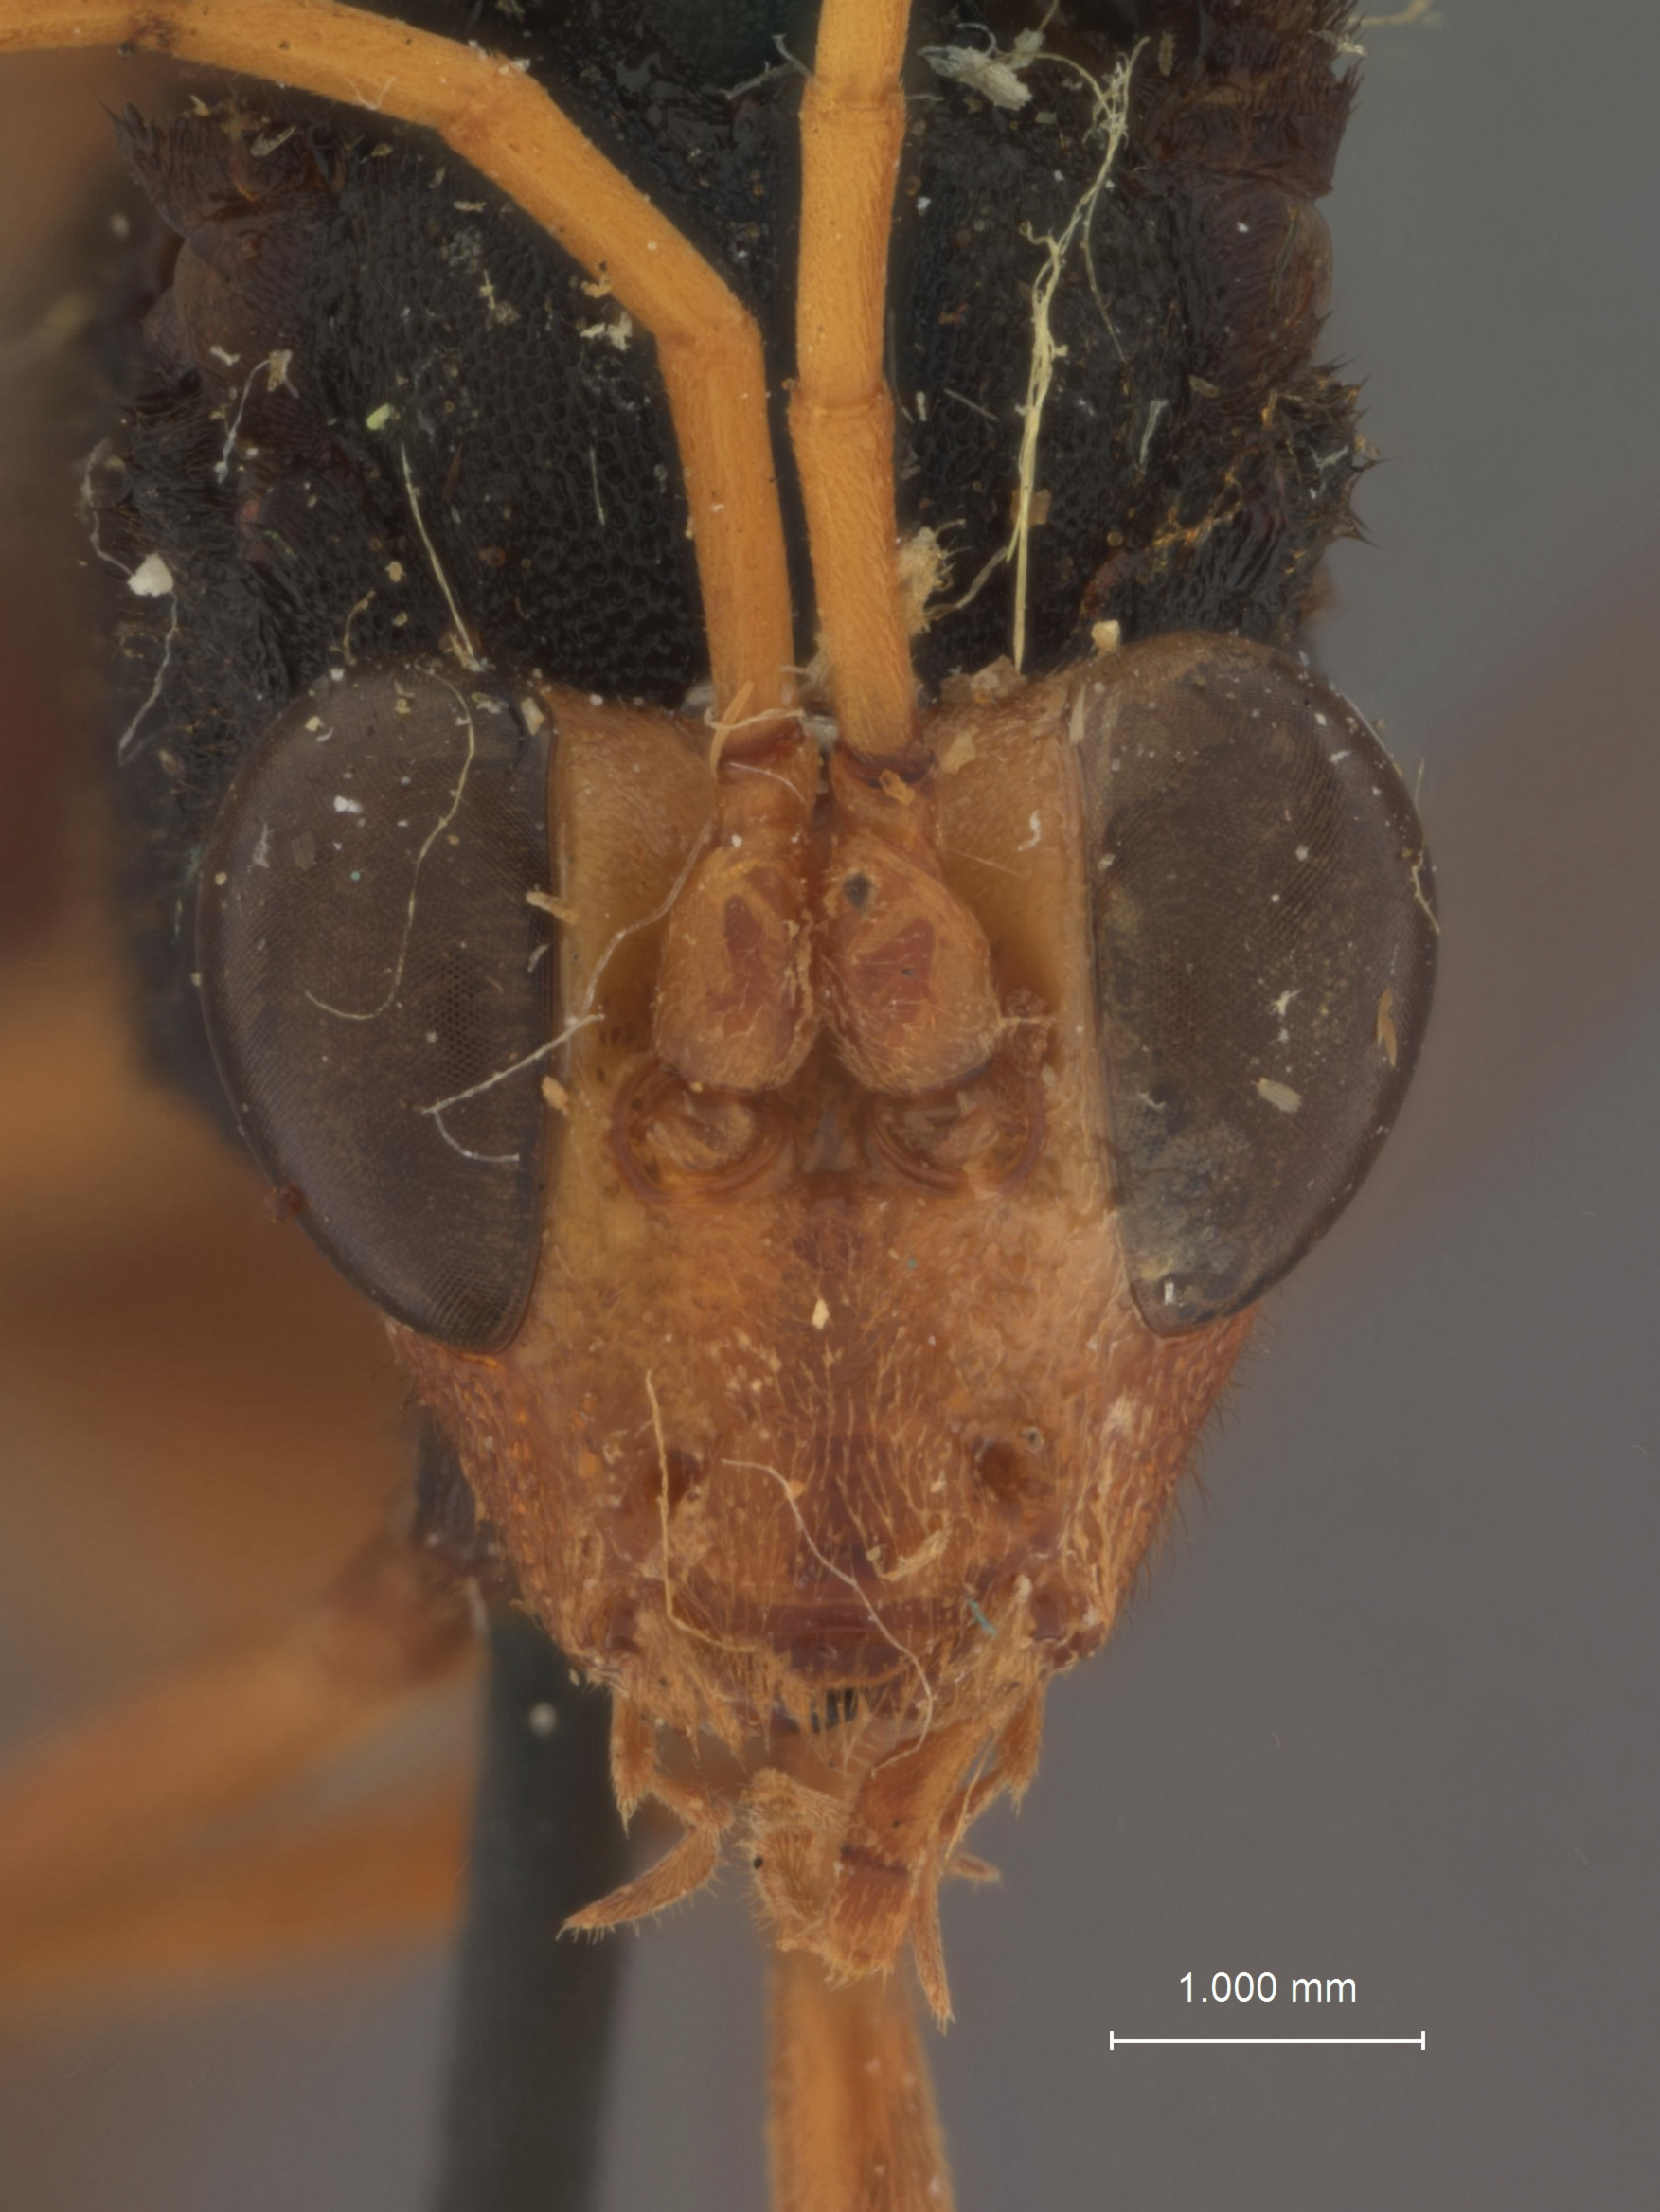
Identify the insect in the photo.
Mansa bicolor
